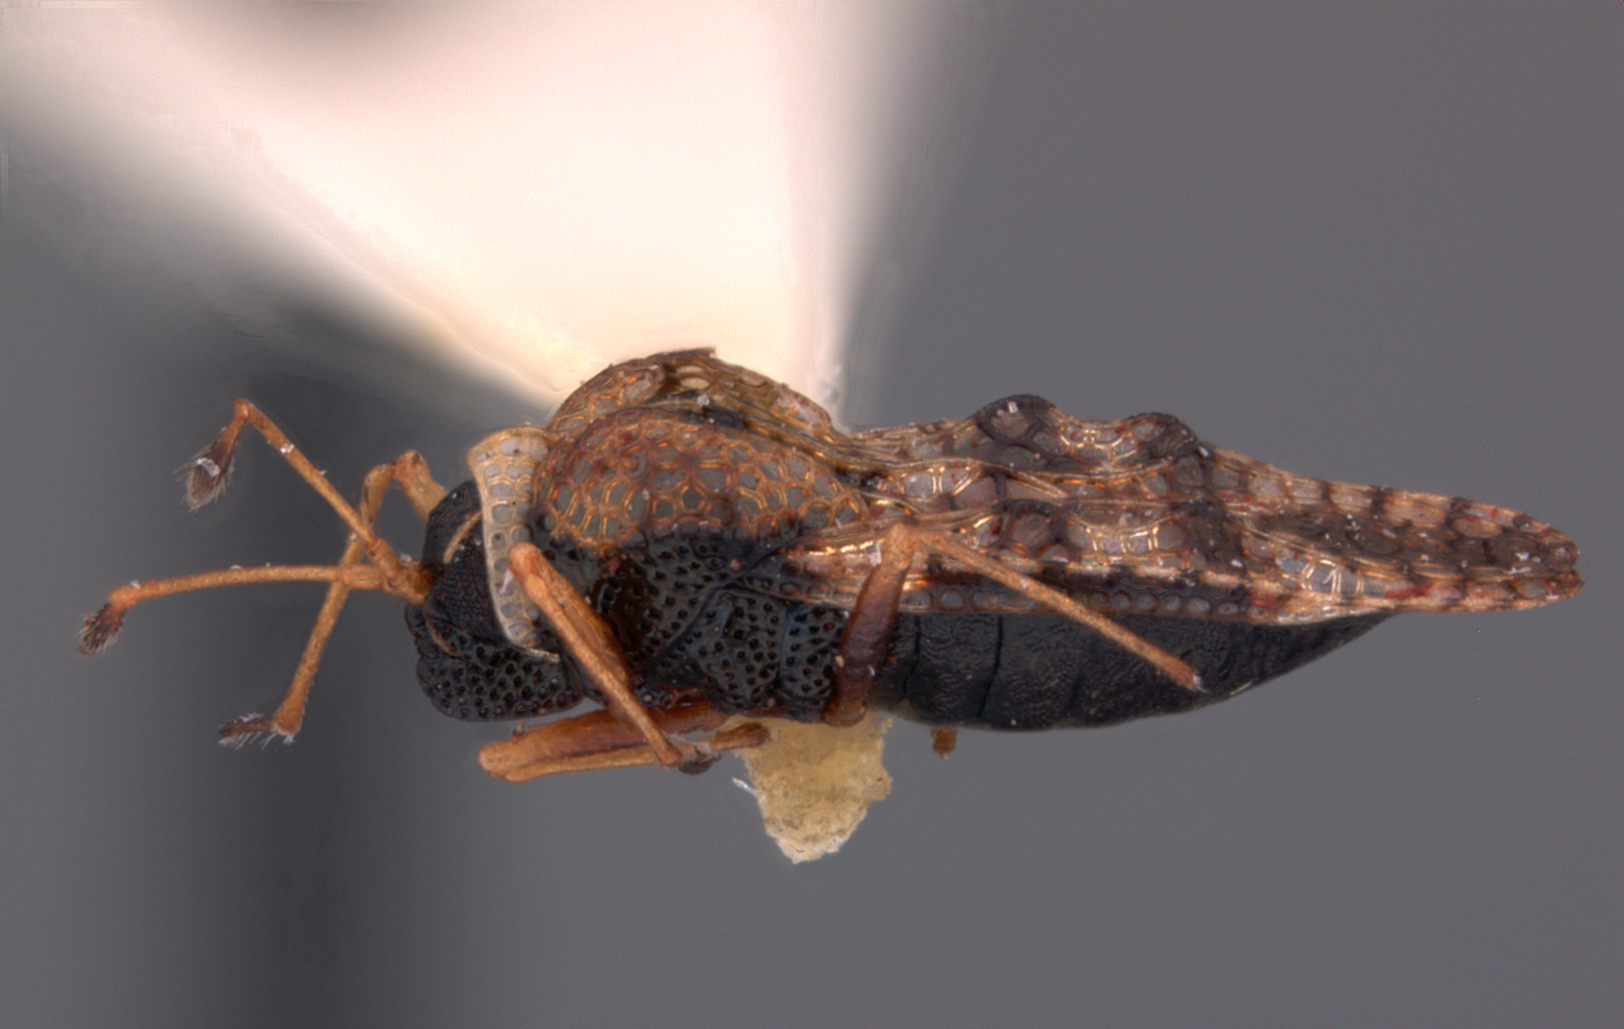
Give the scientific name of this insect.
Cochlochila capeneri
